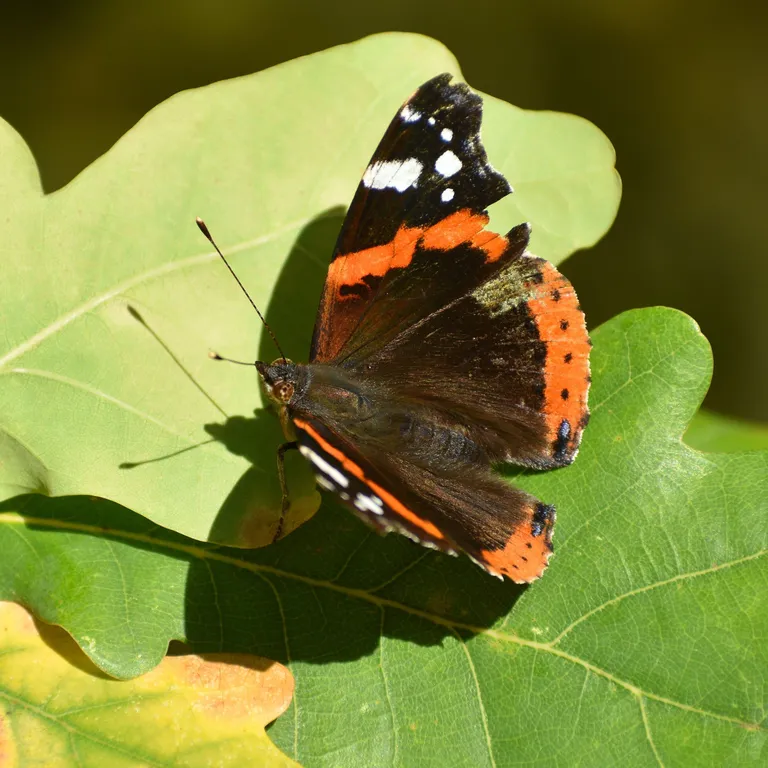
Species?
Vanessa atalanta
